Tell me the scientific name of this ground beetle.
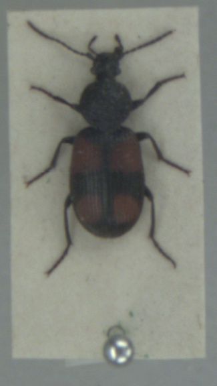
Panagaeus bipustulatus
